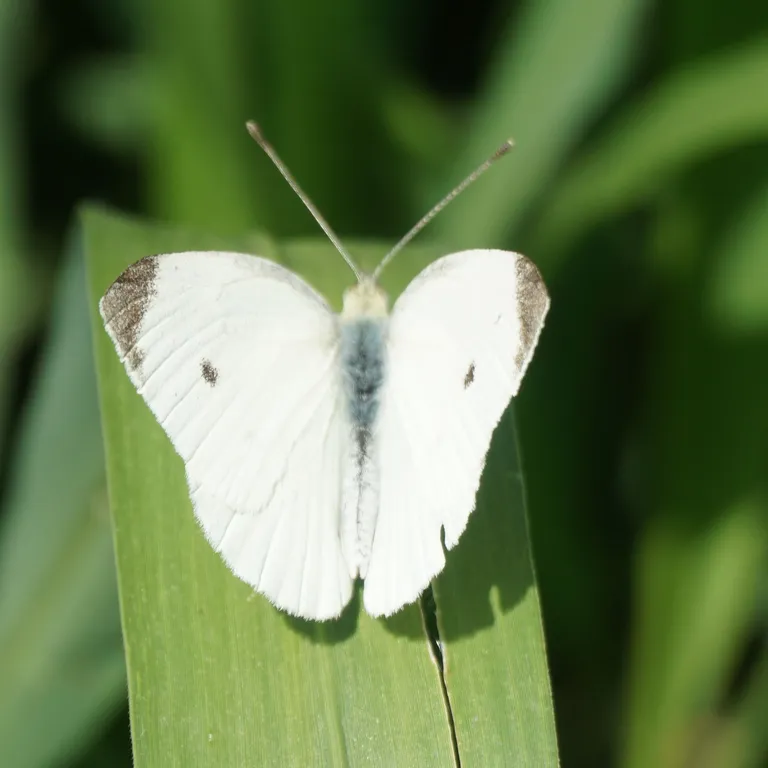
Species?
Pieris rapae
